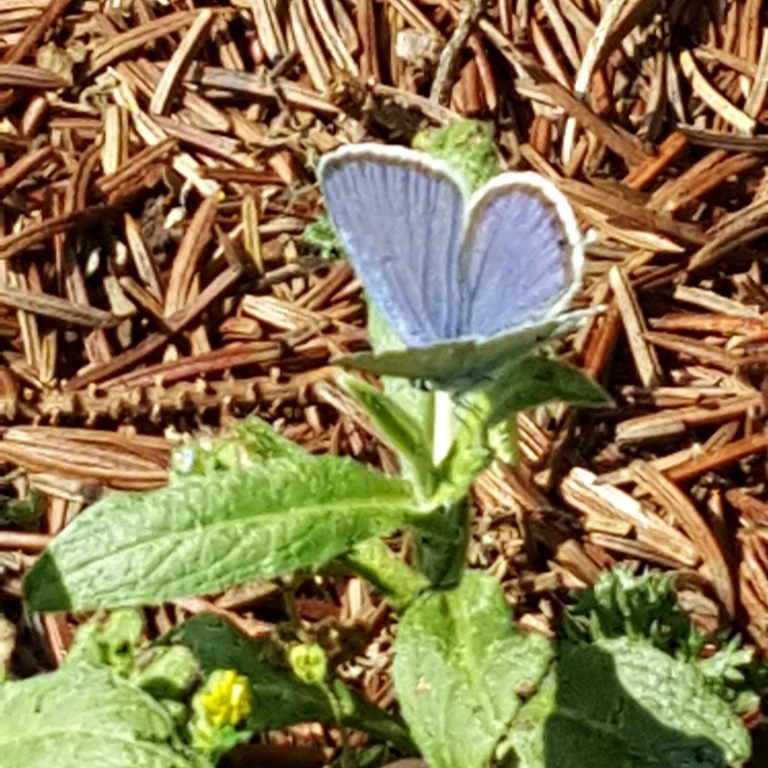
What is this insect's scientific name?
Cupido argiades (also Elkalyce argiades)
